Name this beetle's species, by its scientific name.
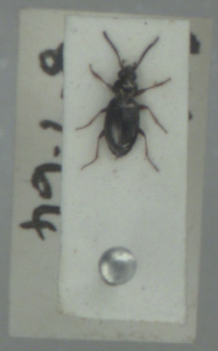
Bembidion lampros
